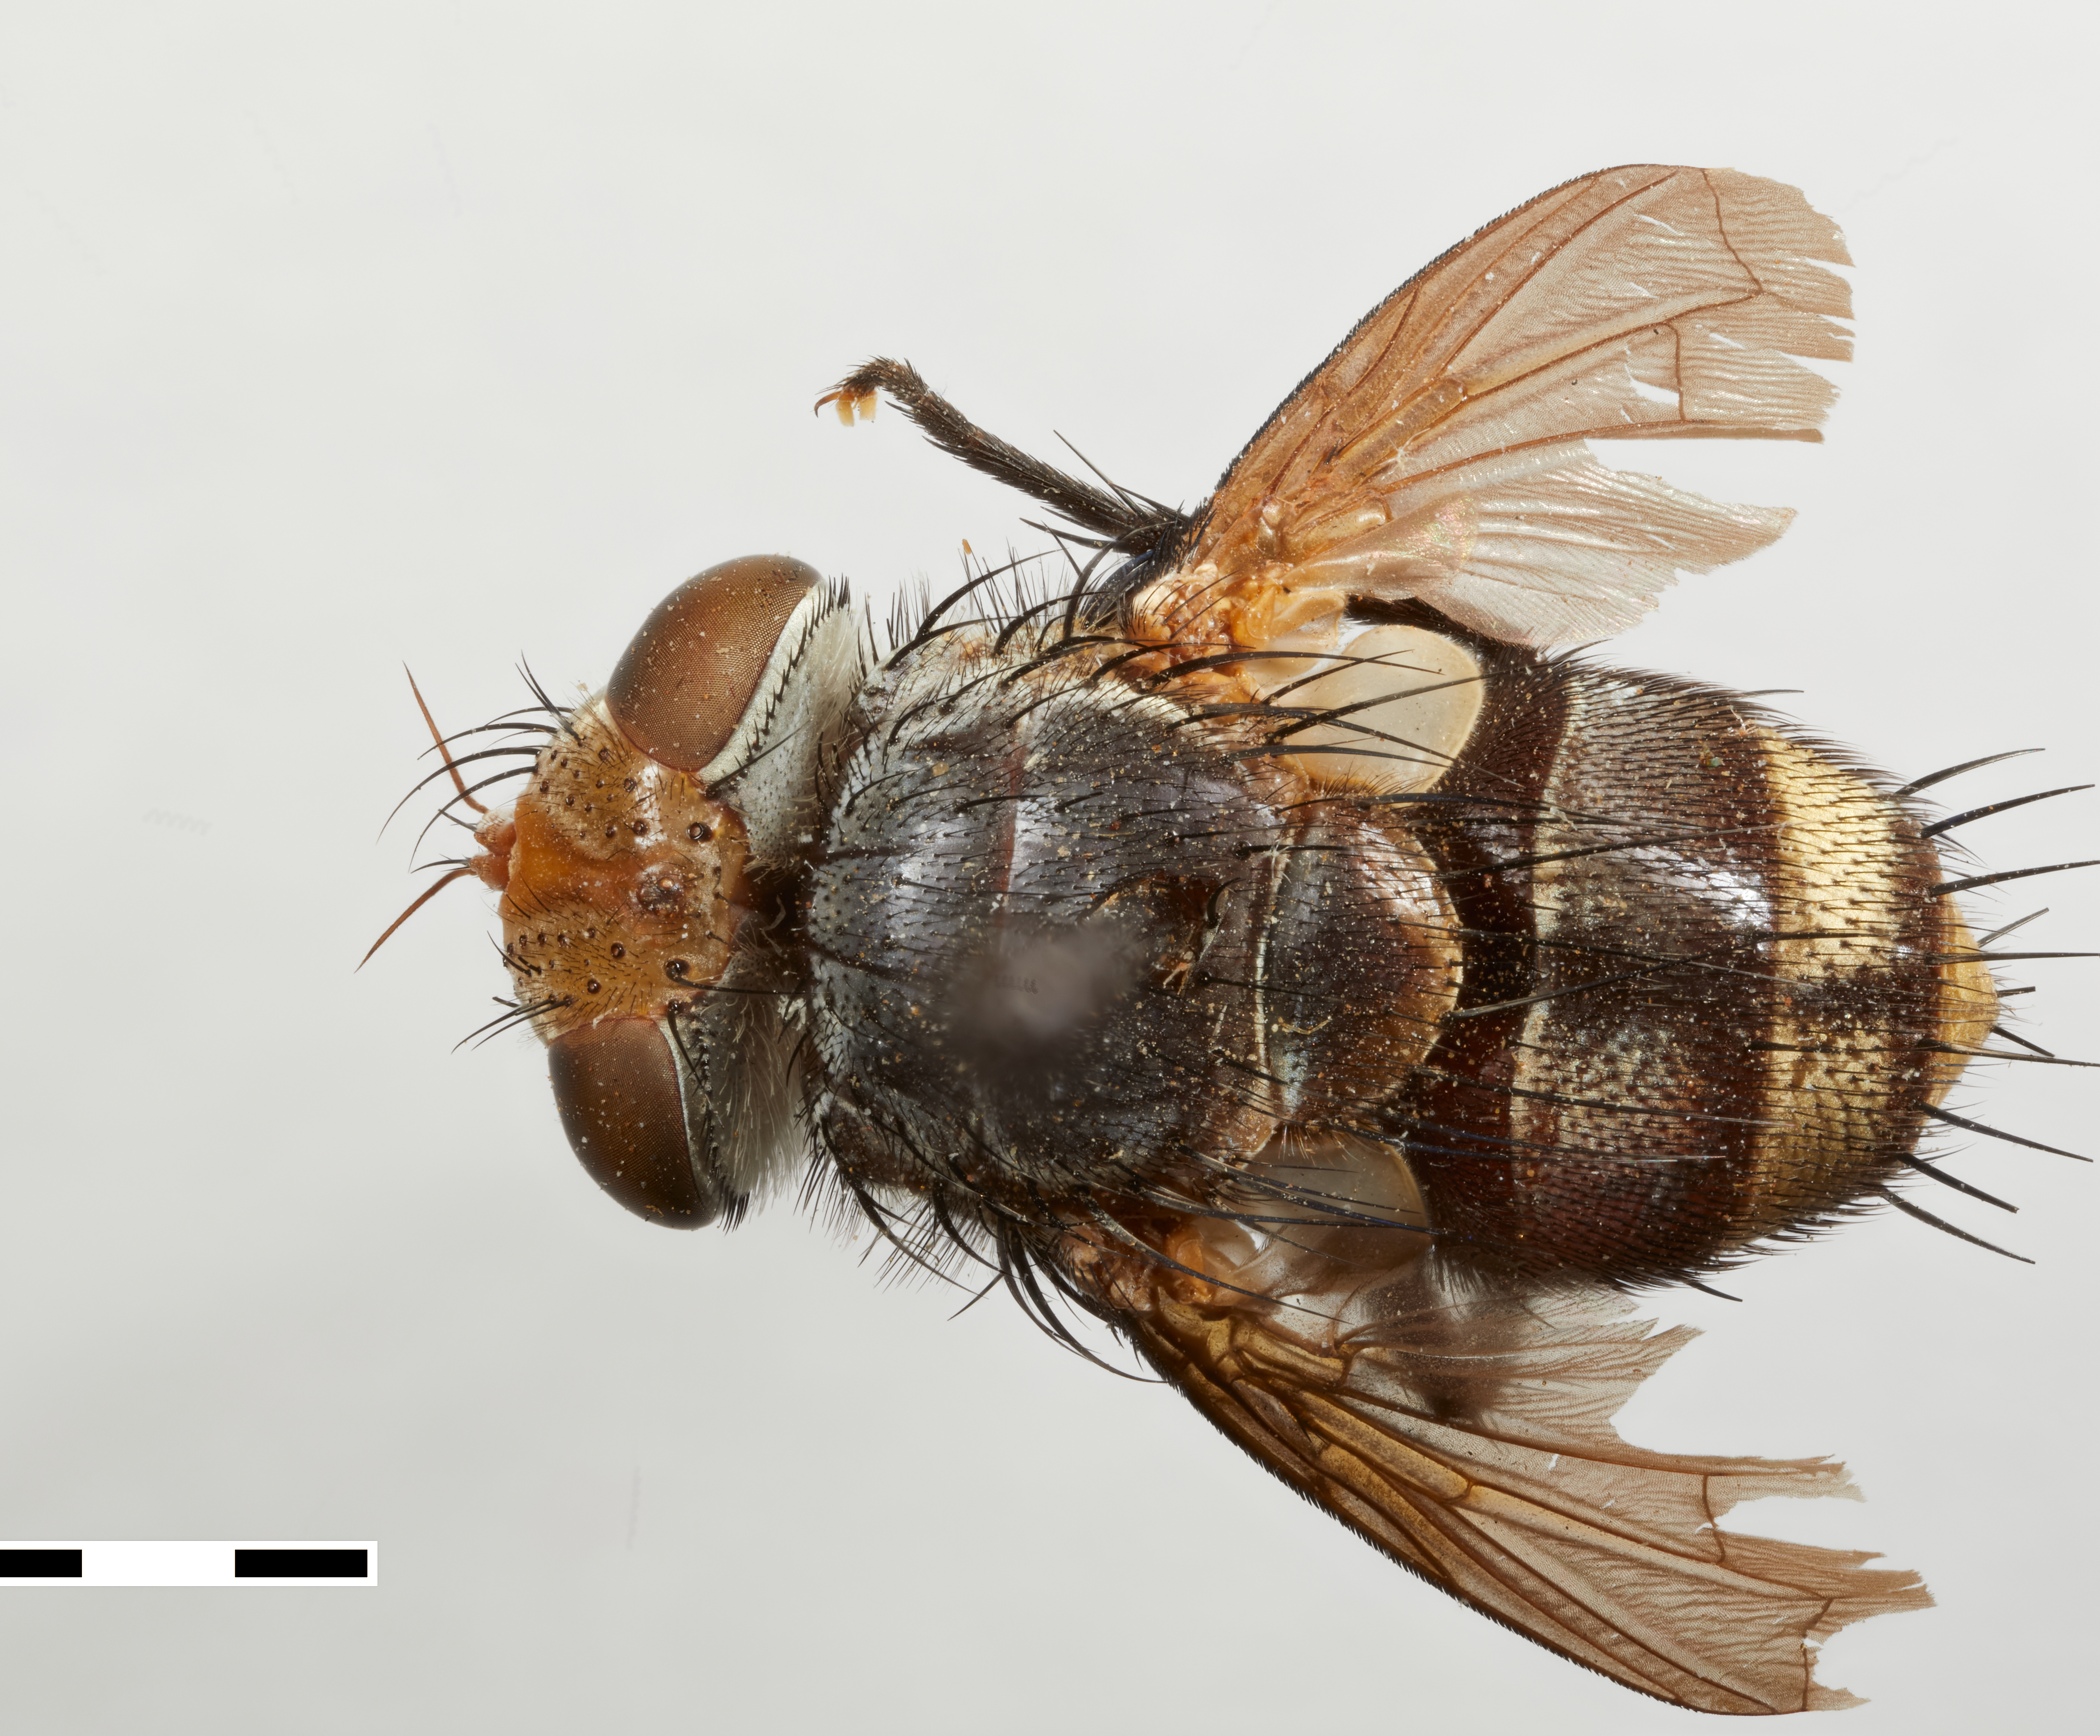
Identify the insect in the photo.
Triachora equinoctialis
